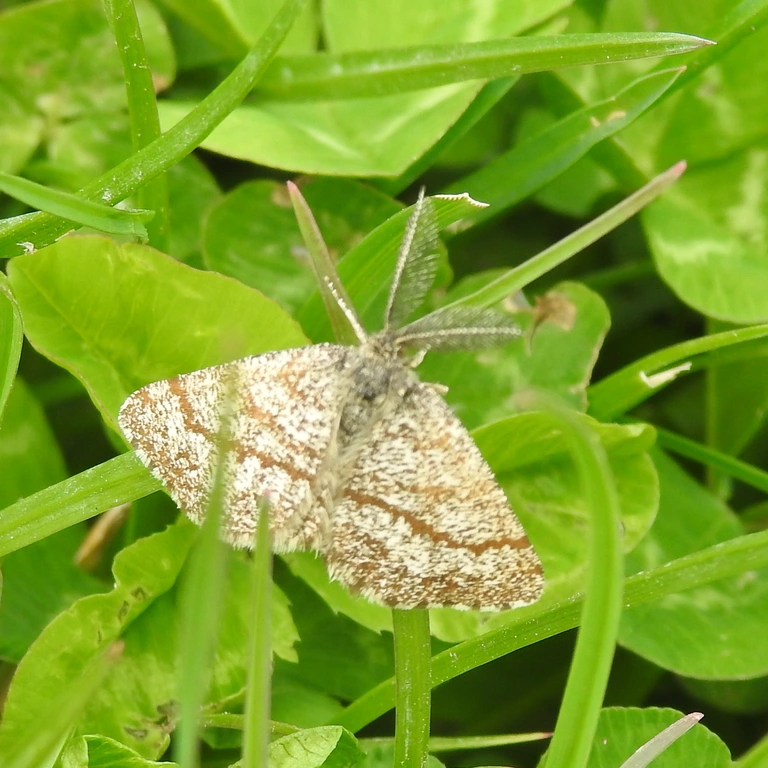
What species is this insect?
Ematurga atomaria
